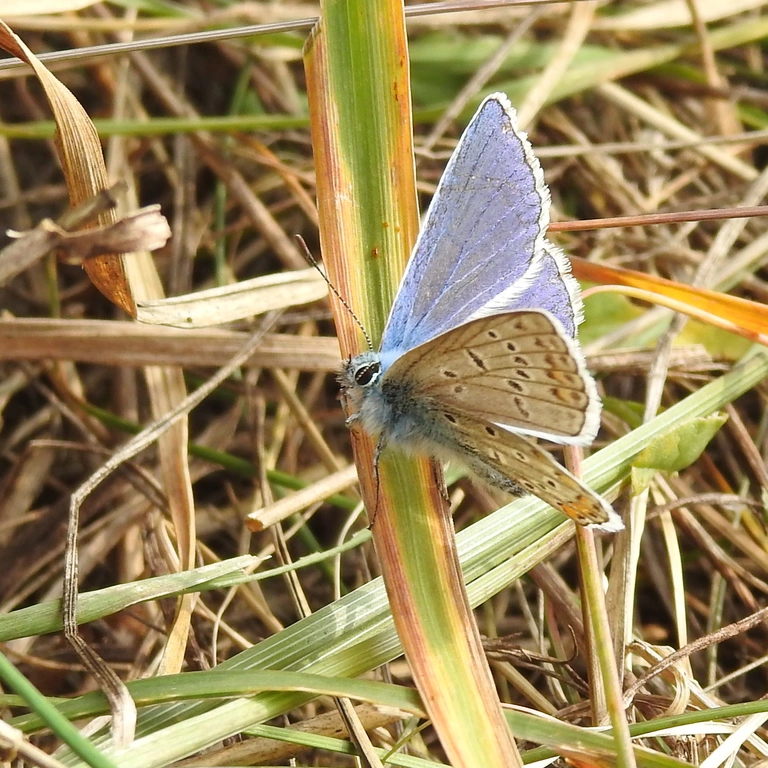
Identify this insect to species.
Polyommatus icarus
